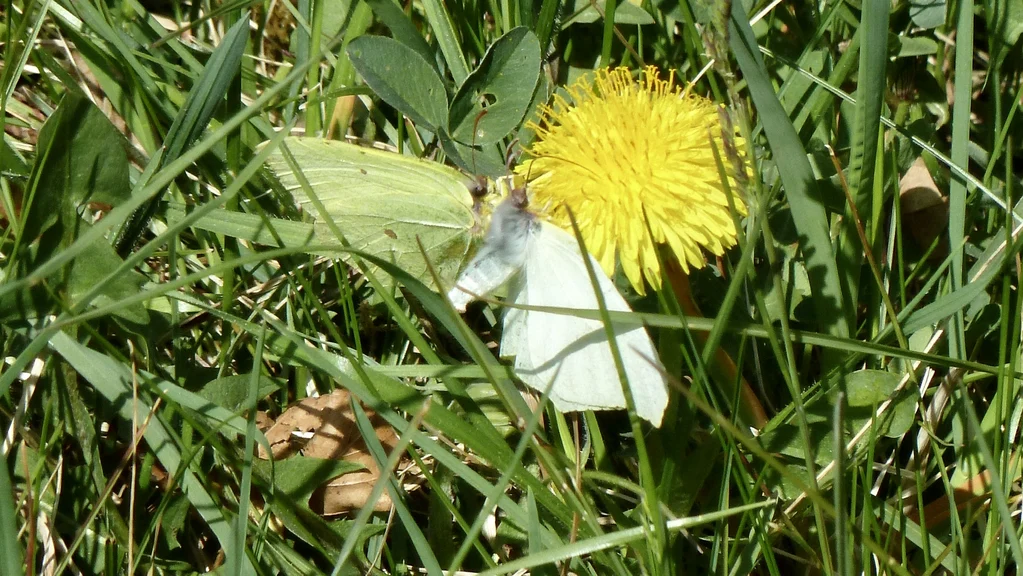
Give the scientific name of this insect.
Gonepteryx rhamni
